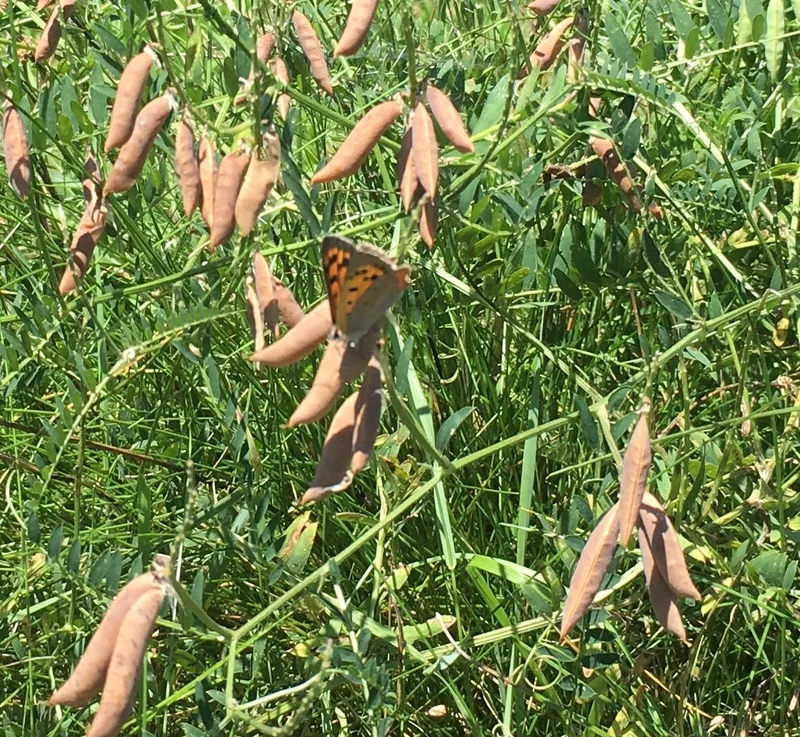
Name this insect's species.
Lycaena phlaeas
